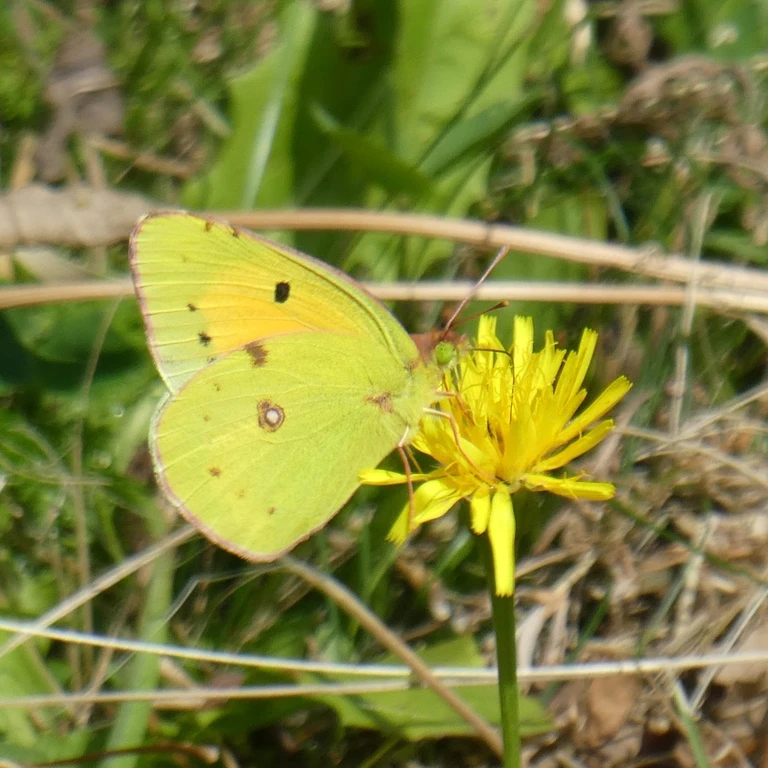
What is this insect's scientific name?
Colias croceus
